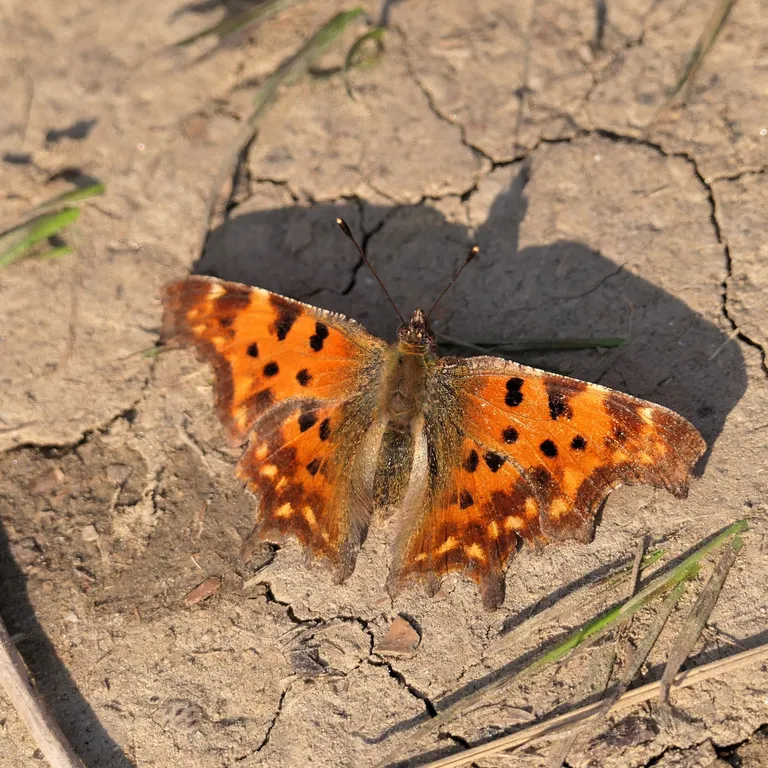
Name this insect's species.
Polygonia c-album
